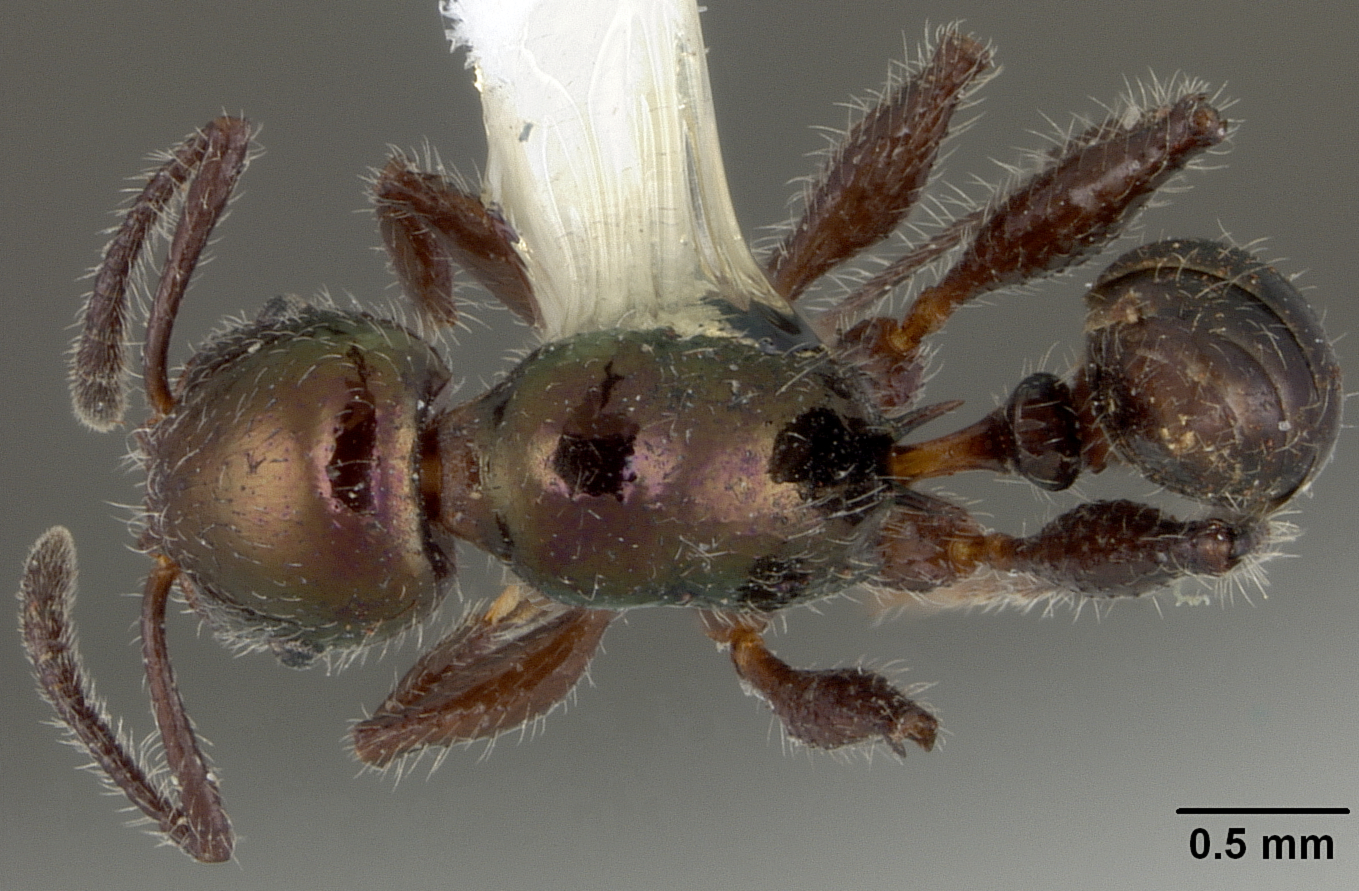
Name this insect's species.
Macromischa violacea
